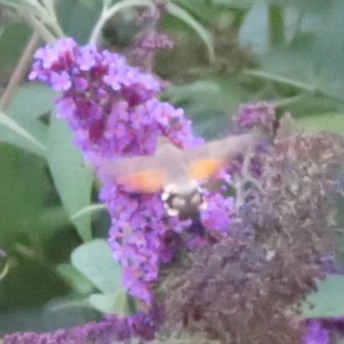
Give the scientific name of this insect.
Macroglossum stellatarum
